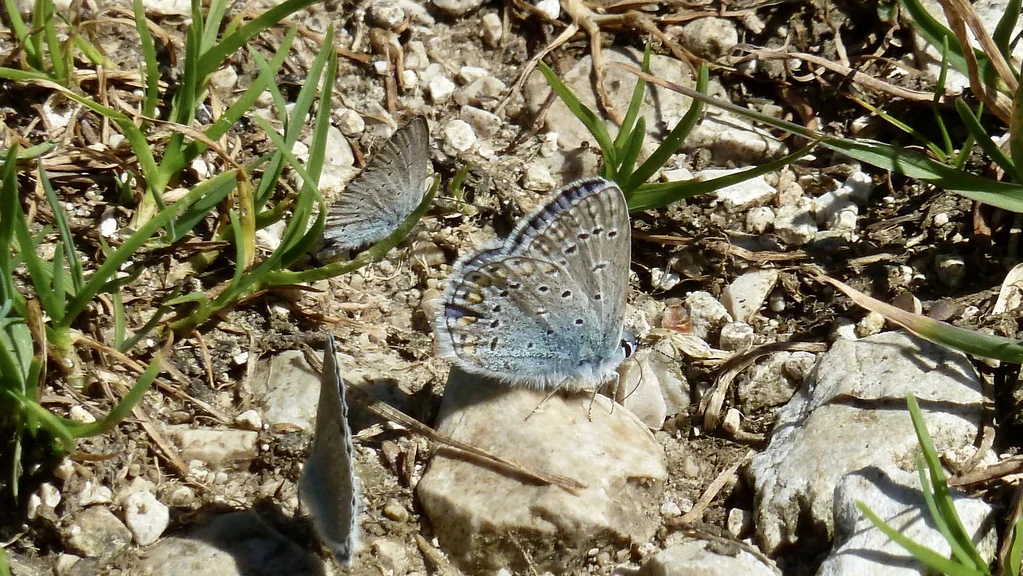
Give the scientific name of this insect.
Polyommatus icarus
